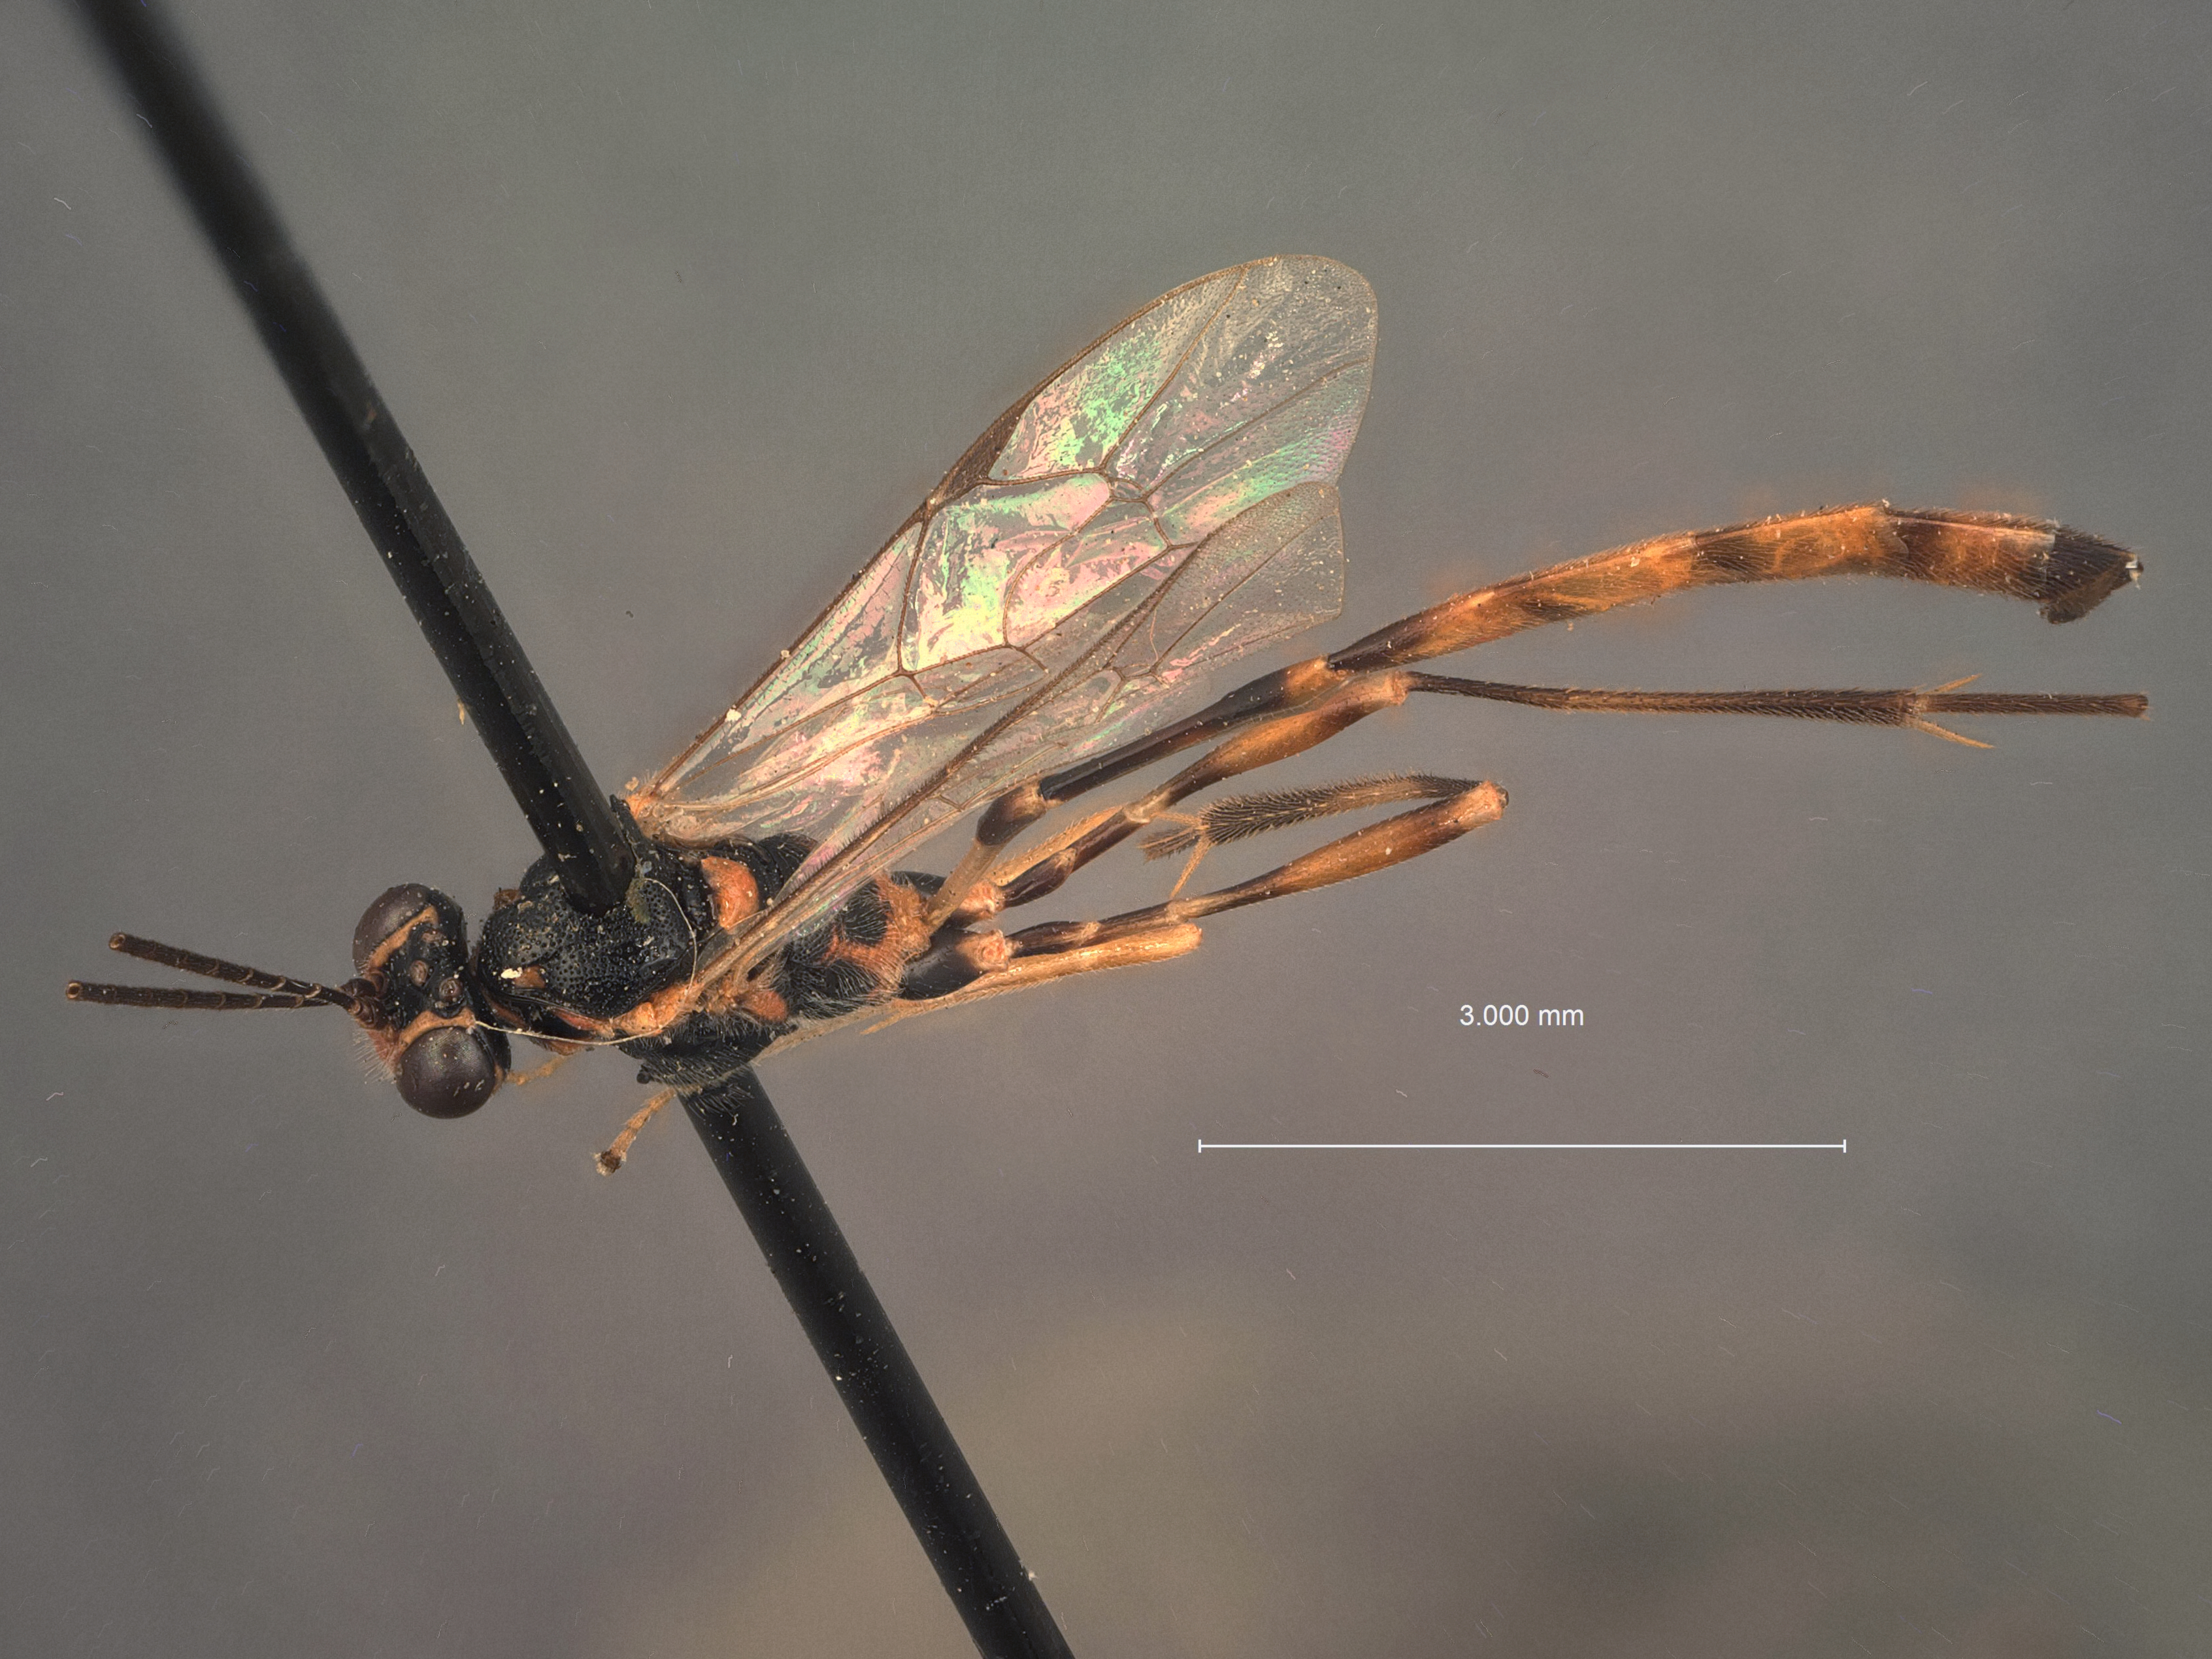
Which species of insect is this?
Eiphosoma pyralidis
